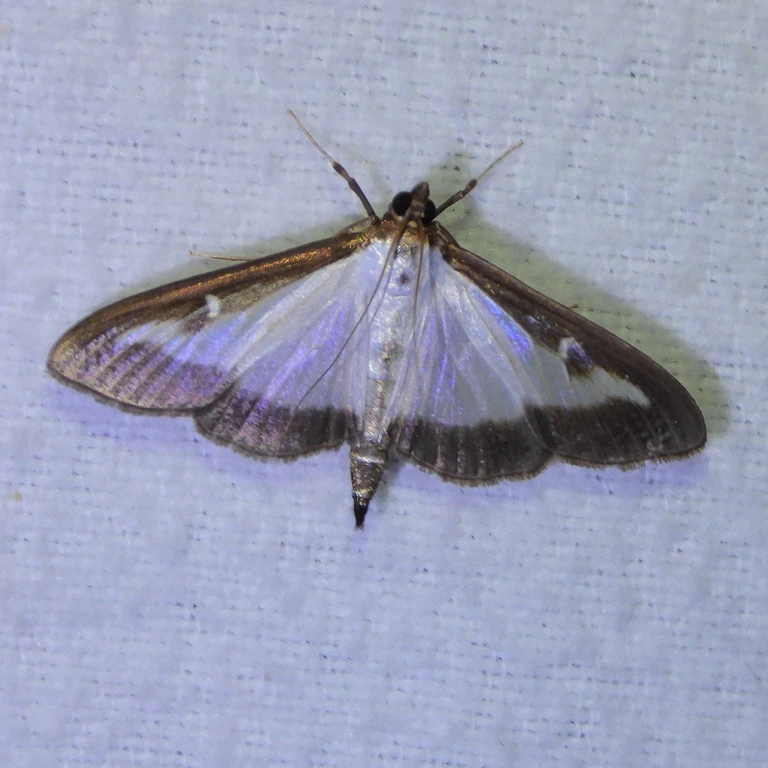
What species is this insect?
Cydalima perspectalis
